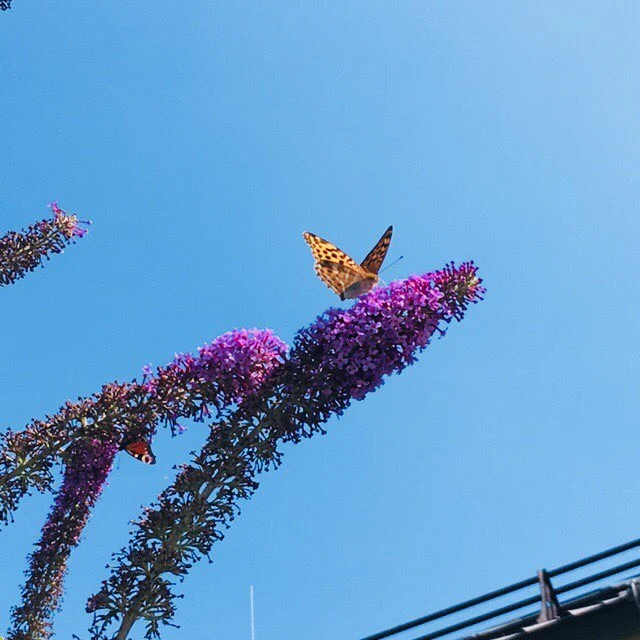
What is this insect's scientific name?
Argynnis paphia
